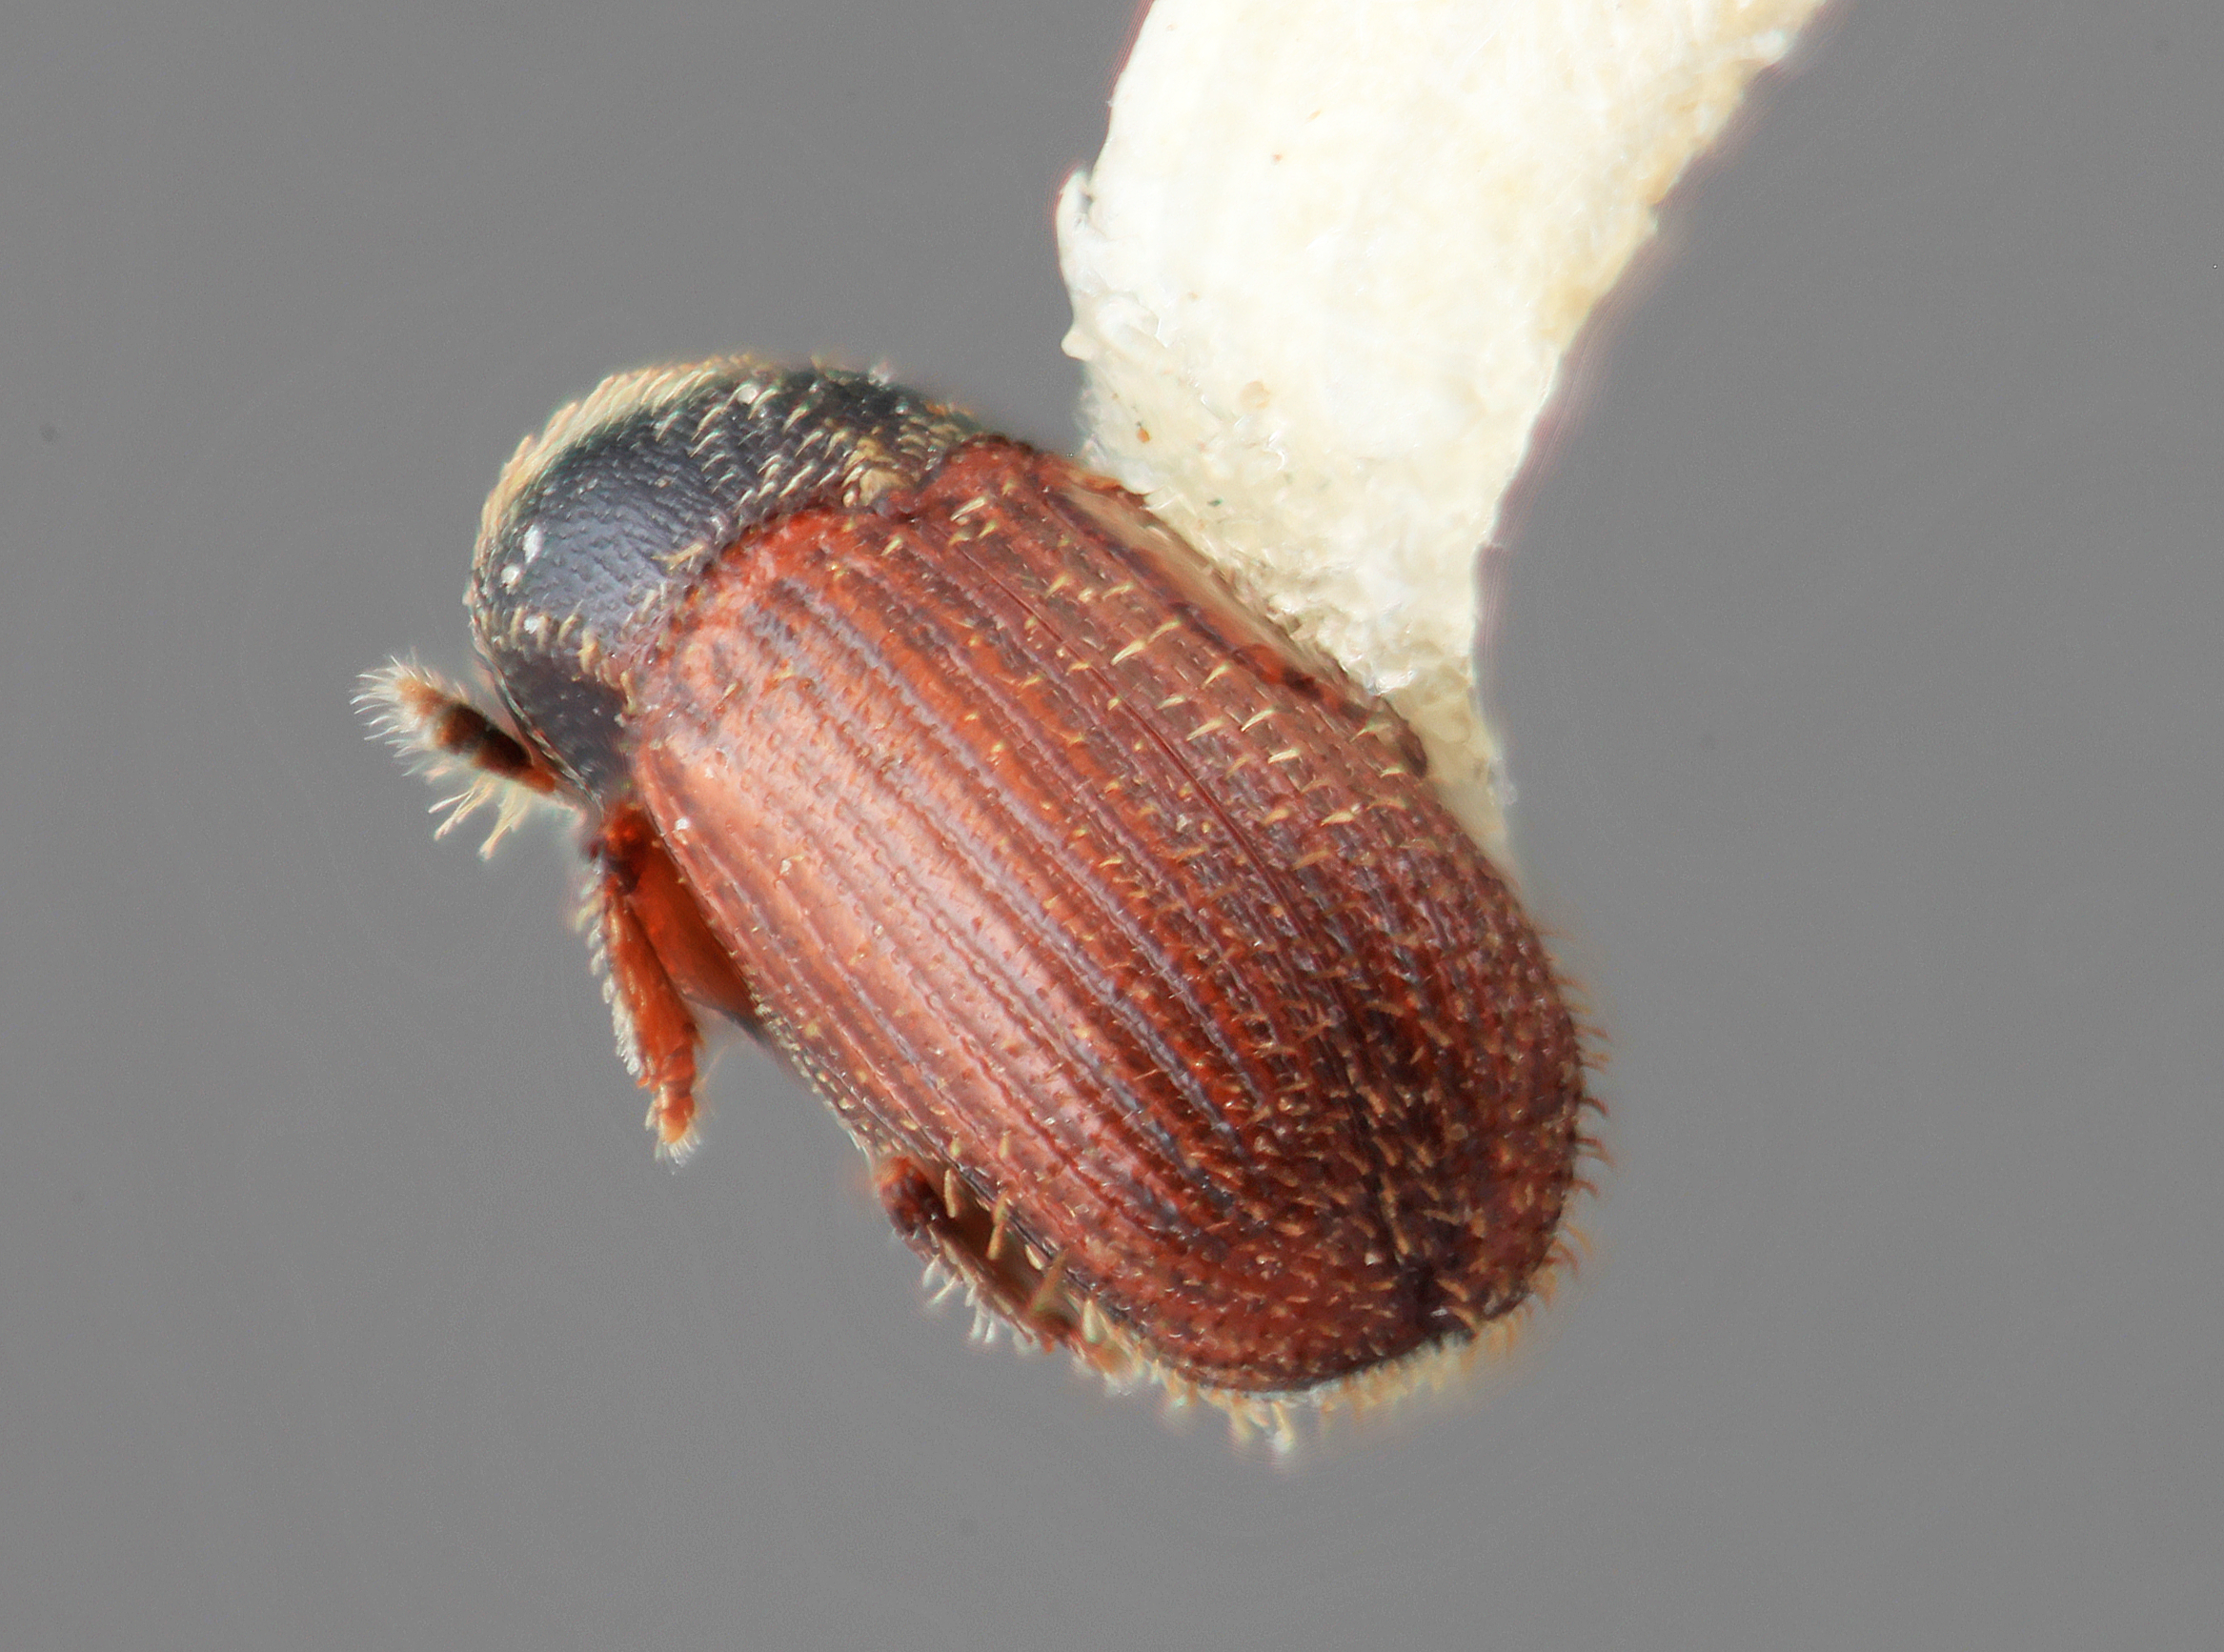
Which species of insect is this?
Cnesinus foratus
